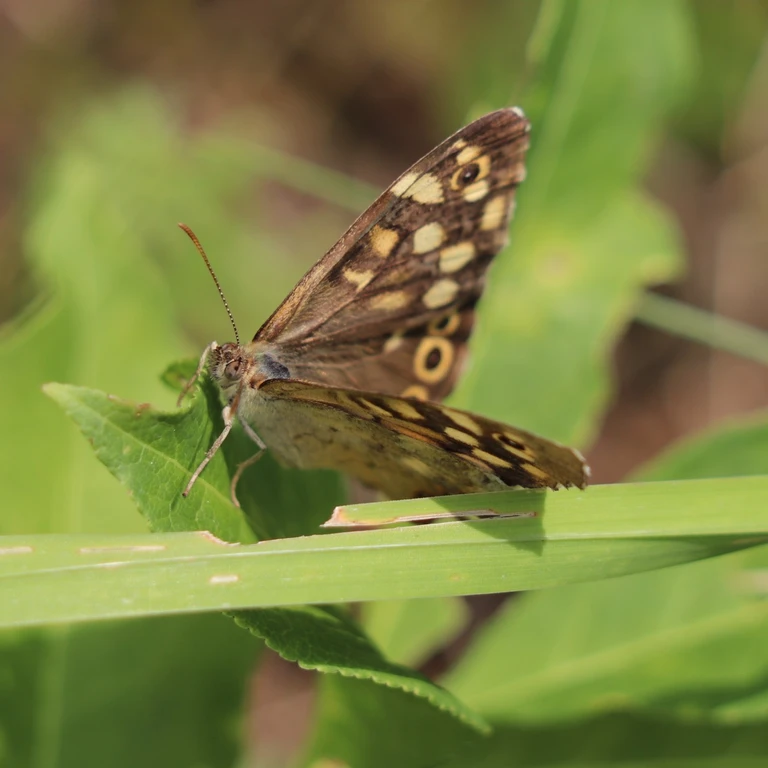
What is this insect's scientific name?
Pararge aegeria
